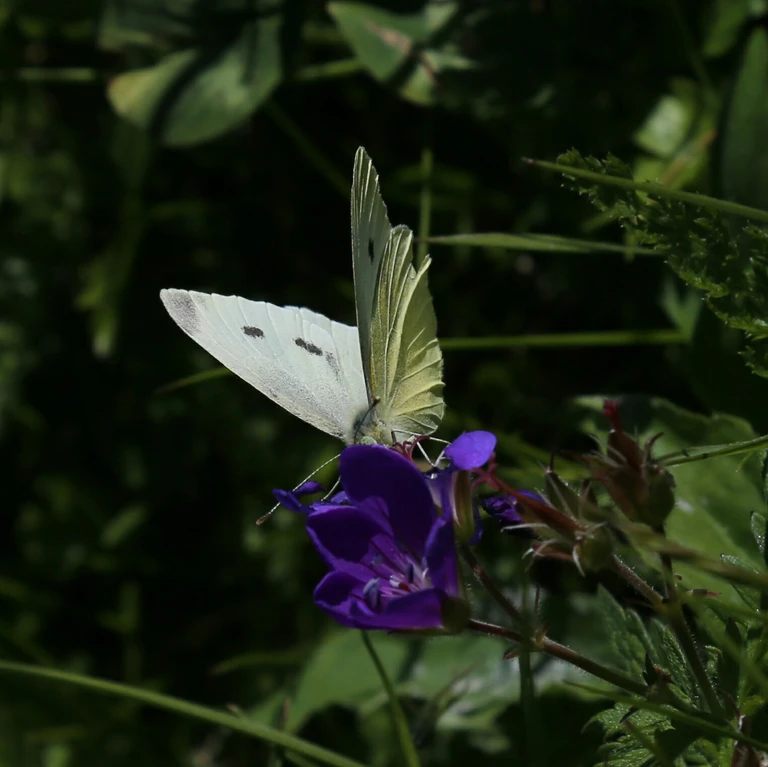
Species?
Pieris rapae
